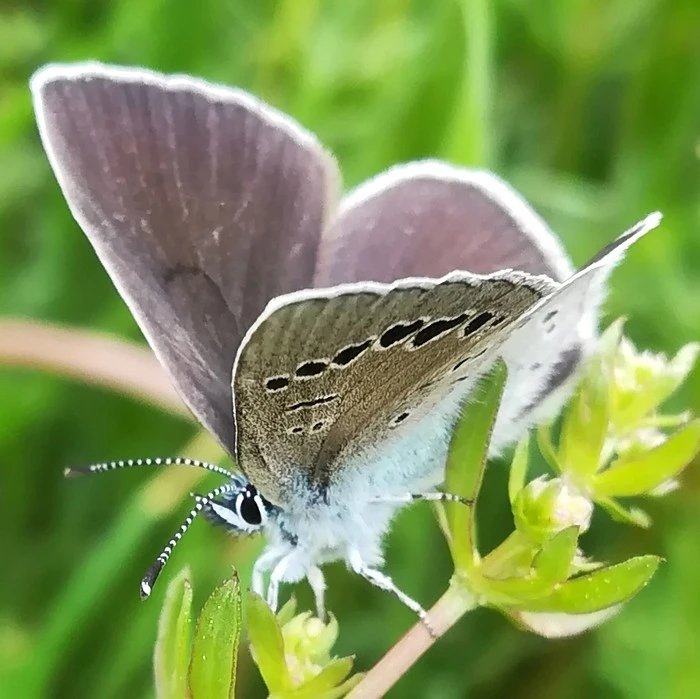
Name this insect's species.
Glaucopsyche alexis
